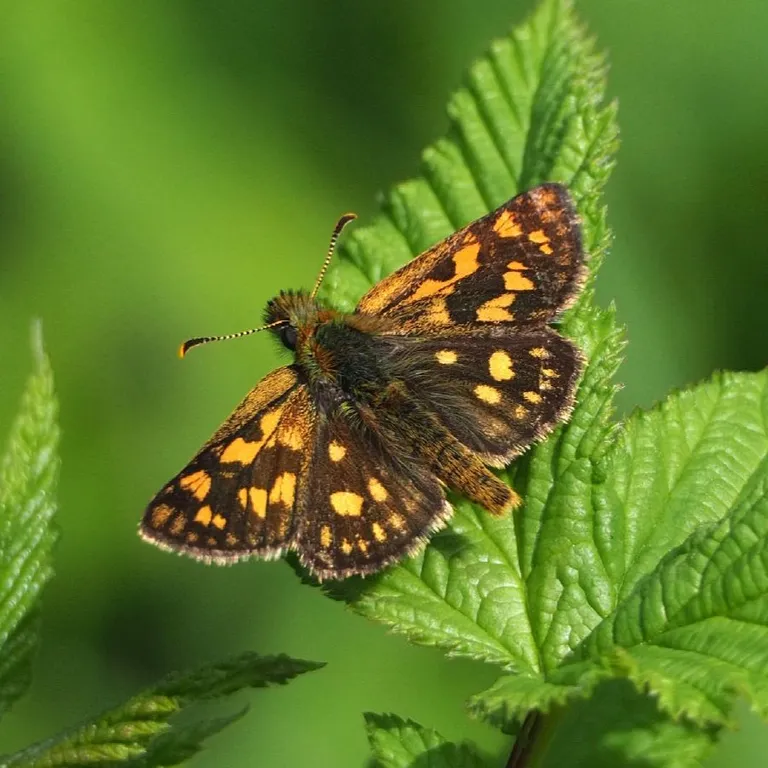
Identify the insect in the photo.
Carterocephalus palaemon
